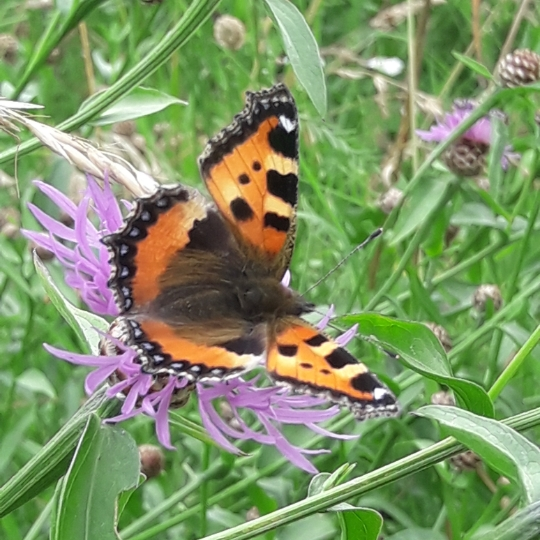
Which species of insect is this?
Aglais urticae
